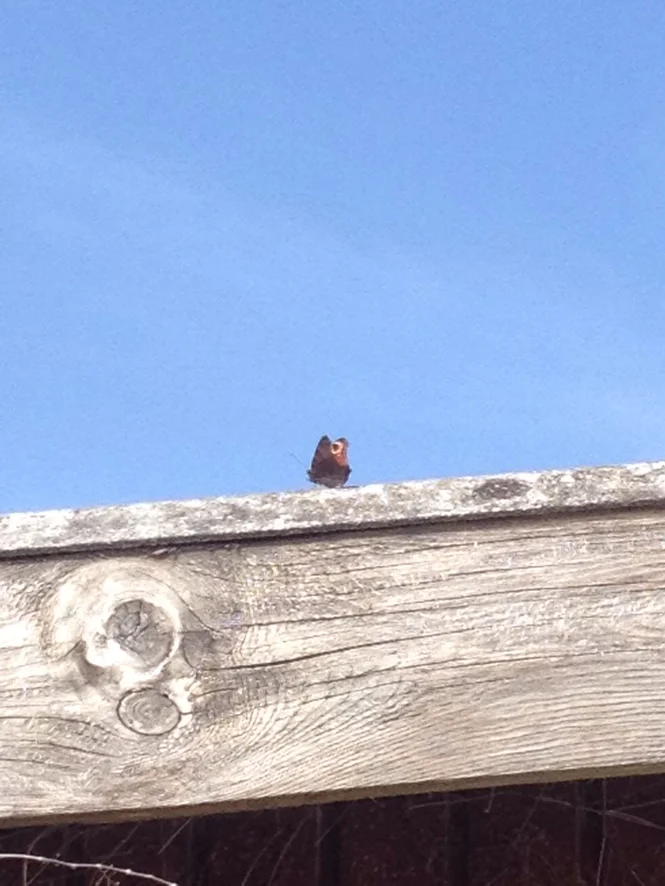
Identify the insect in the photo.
Aglais io
